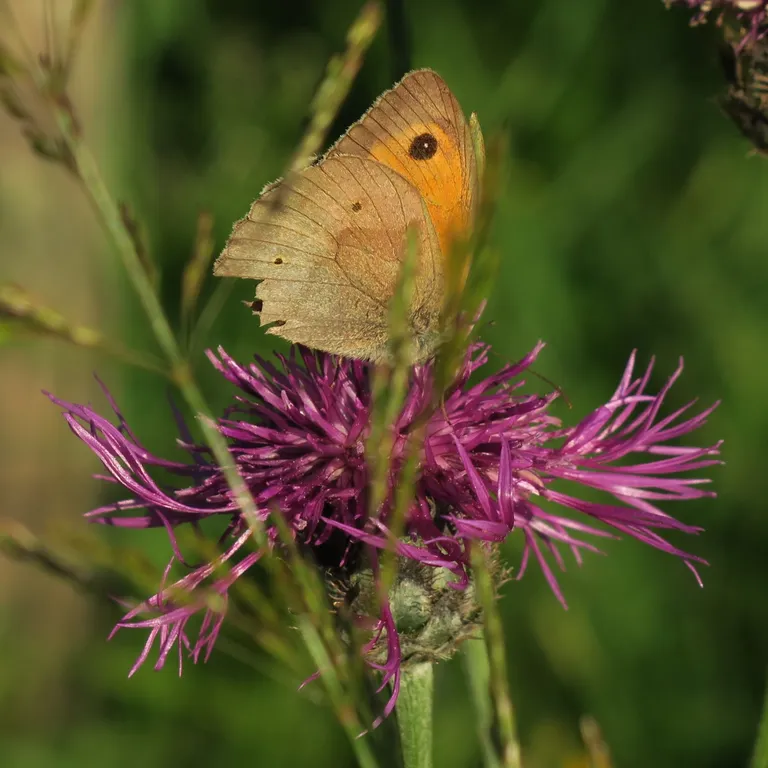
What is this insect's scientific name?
Maniola jurtina
